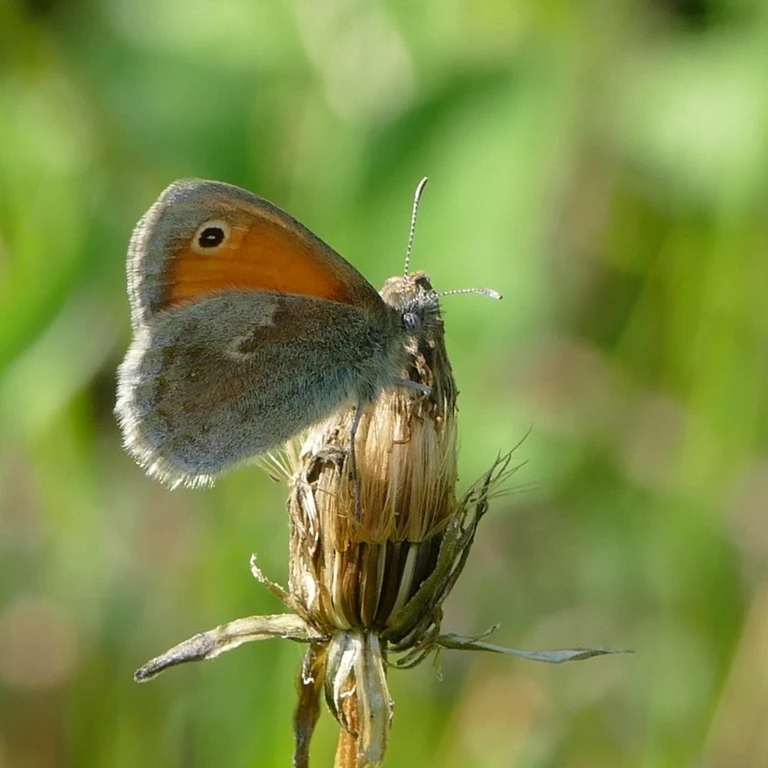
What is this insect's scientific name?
Coenonympha pamphilus
